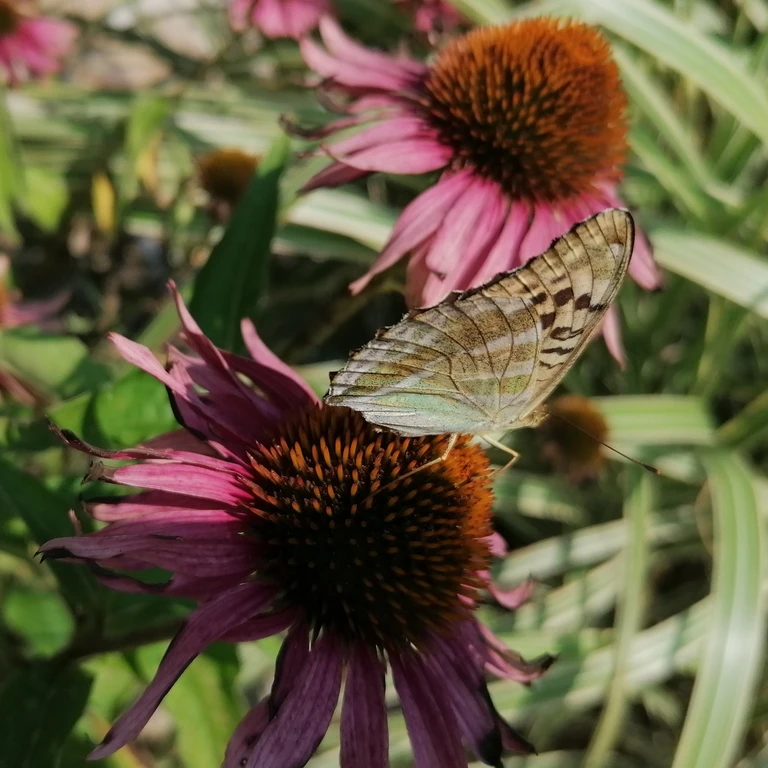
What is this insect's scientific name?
Argynnis paphia
